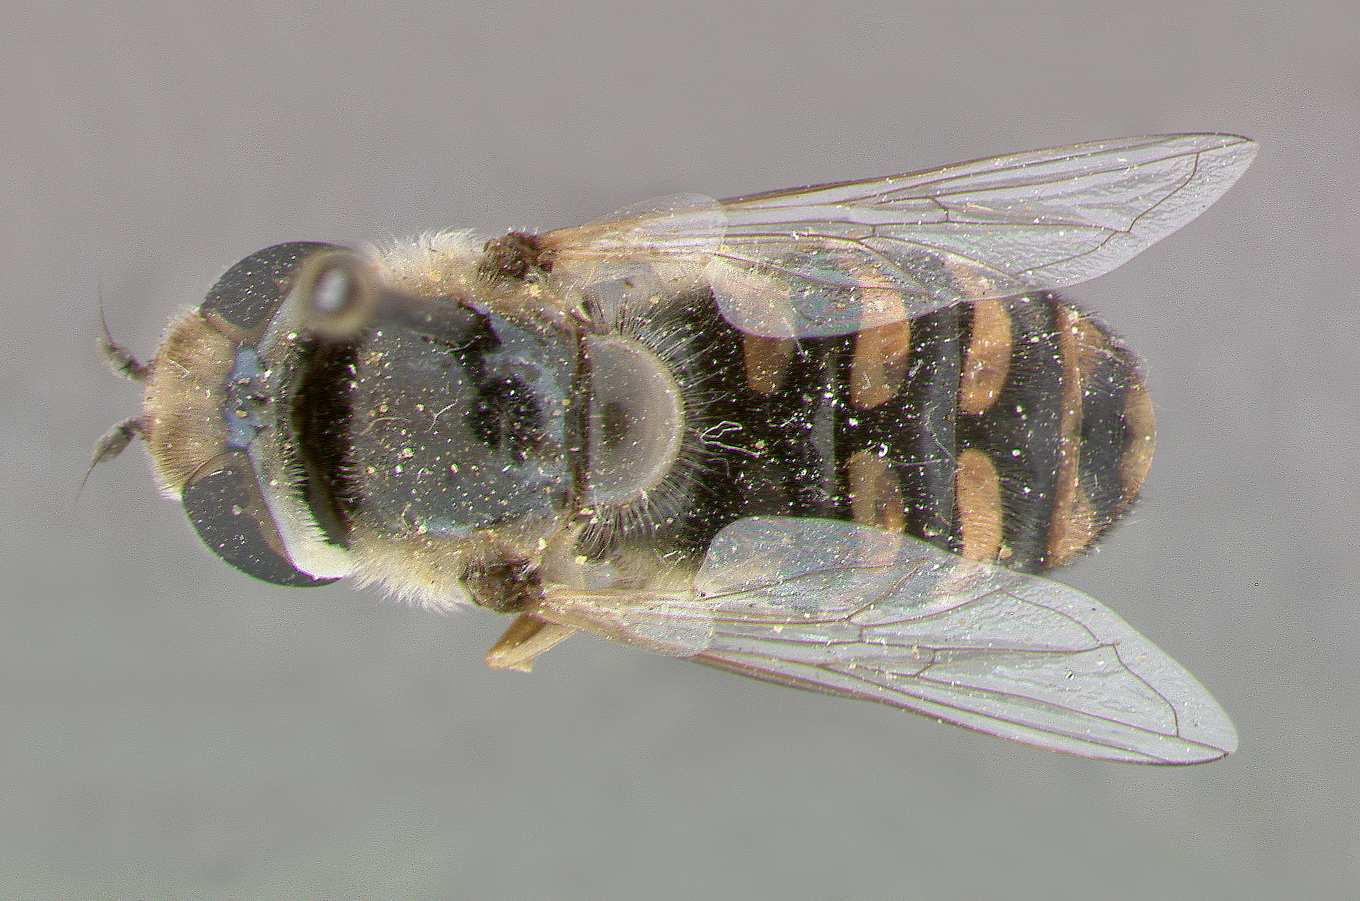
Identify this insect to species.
Scaeva penai
